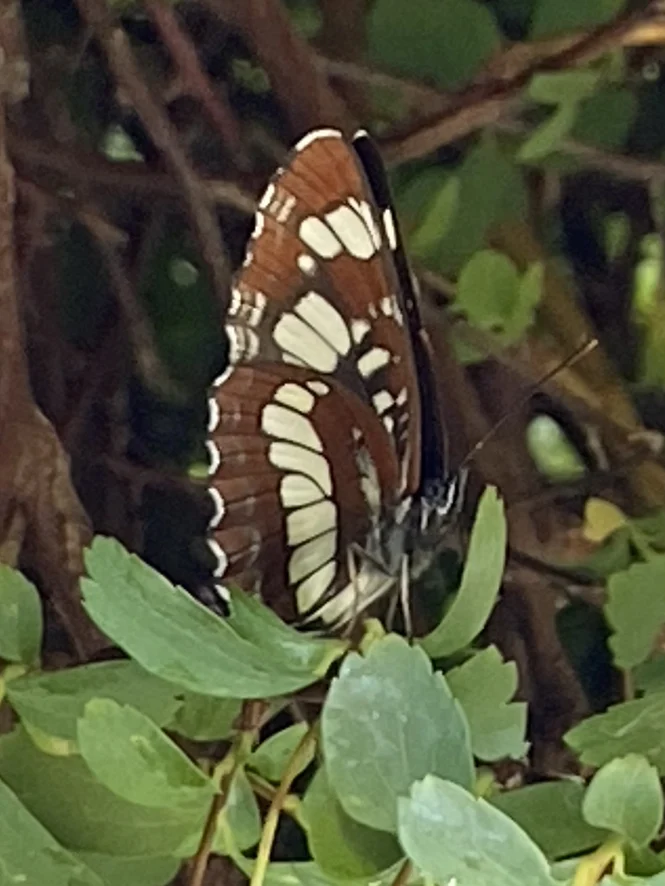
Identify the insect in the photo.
Neptis rivularis
